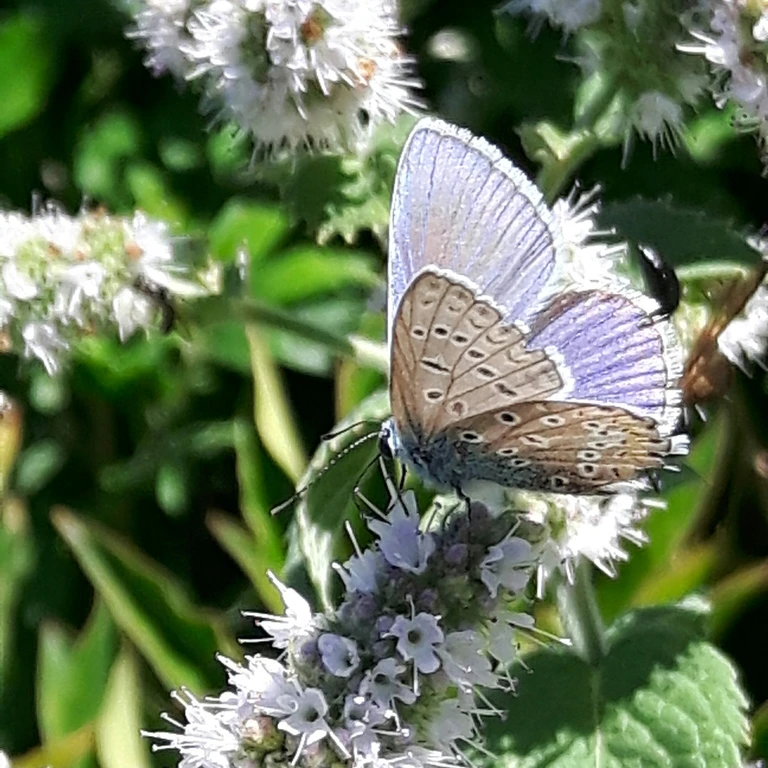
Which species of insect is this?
Polyommatus icarus
